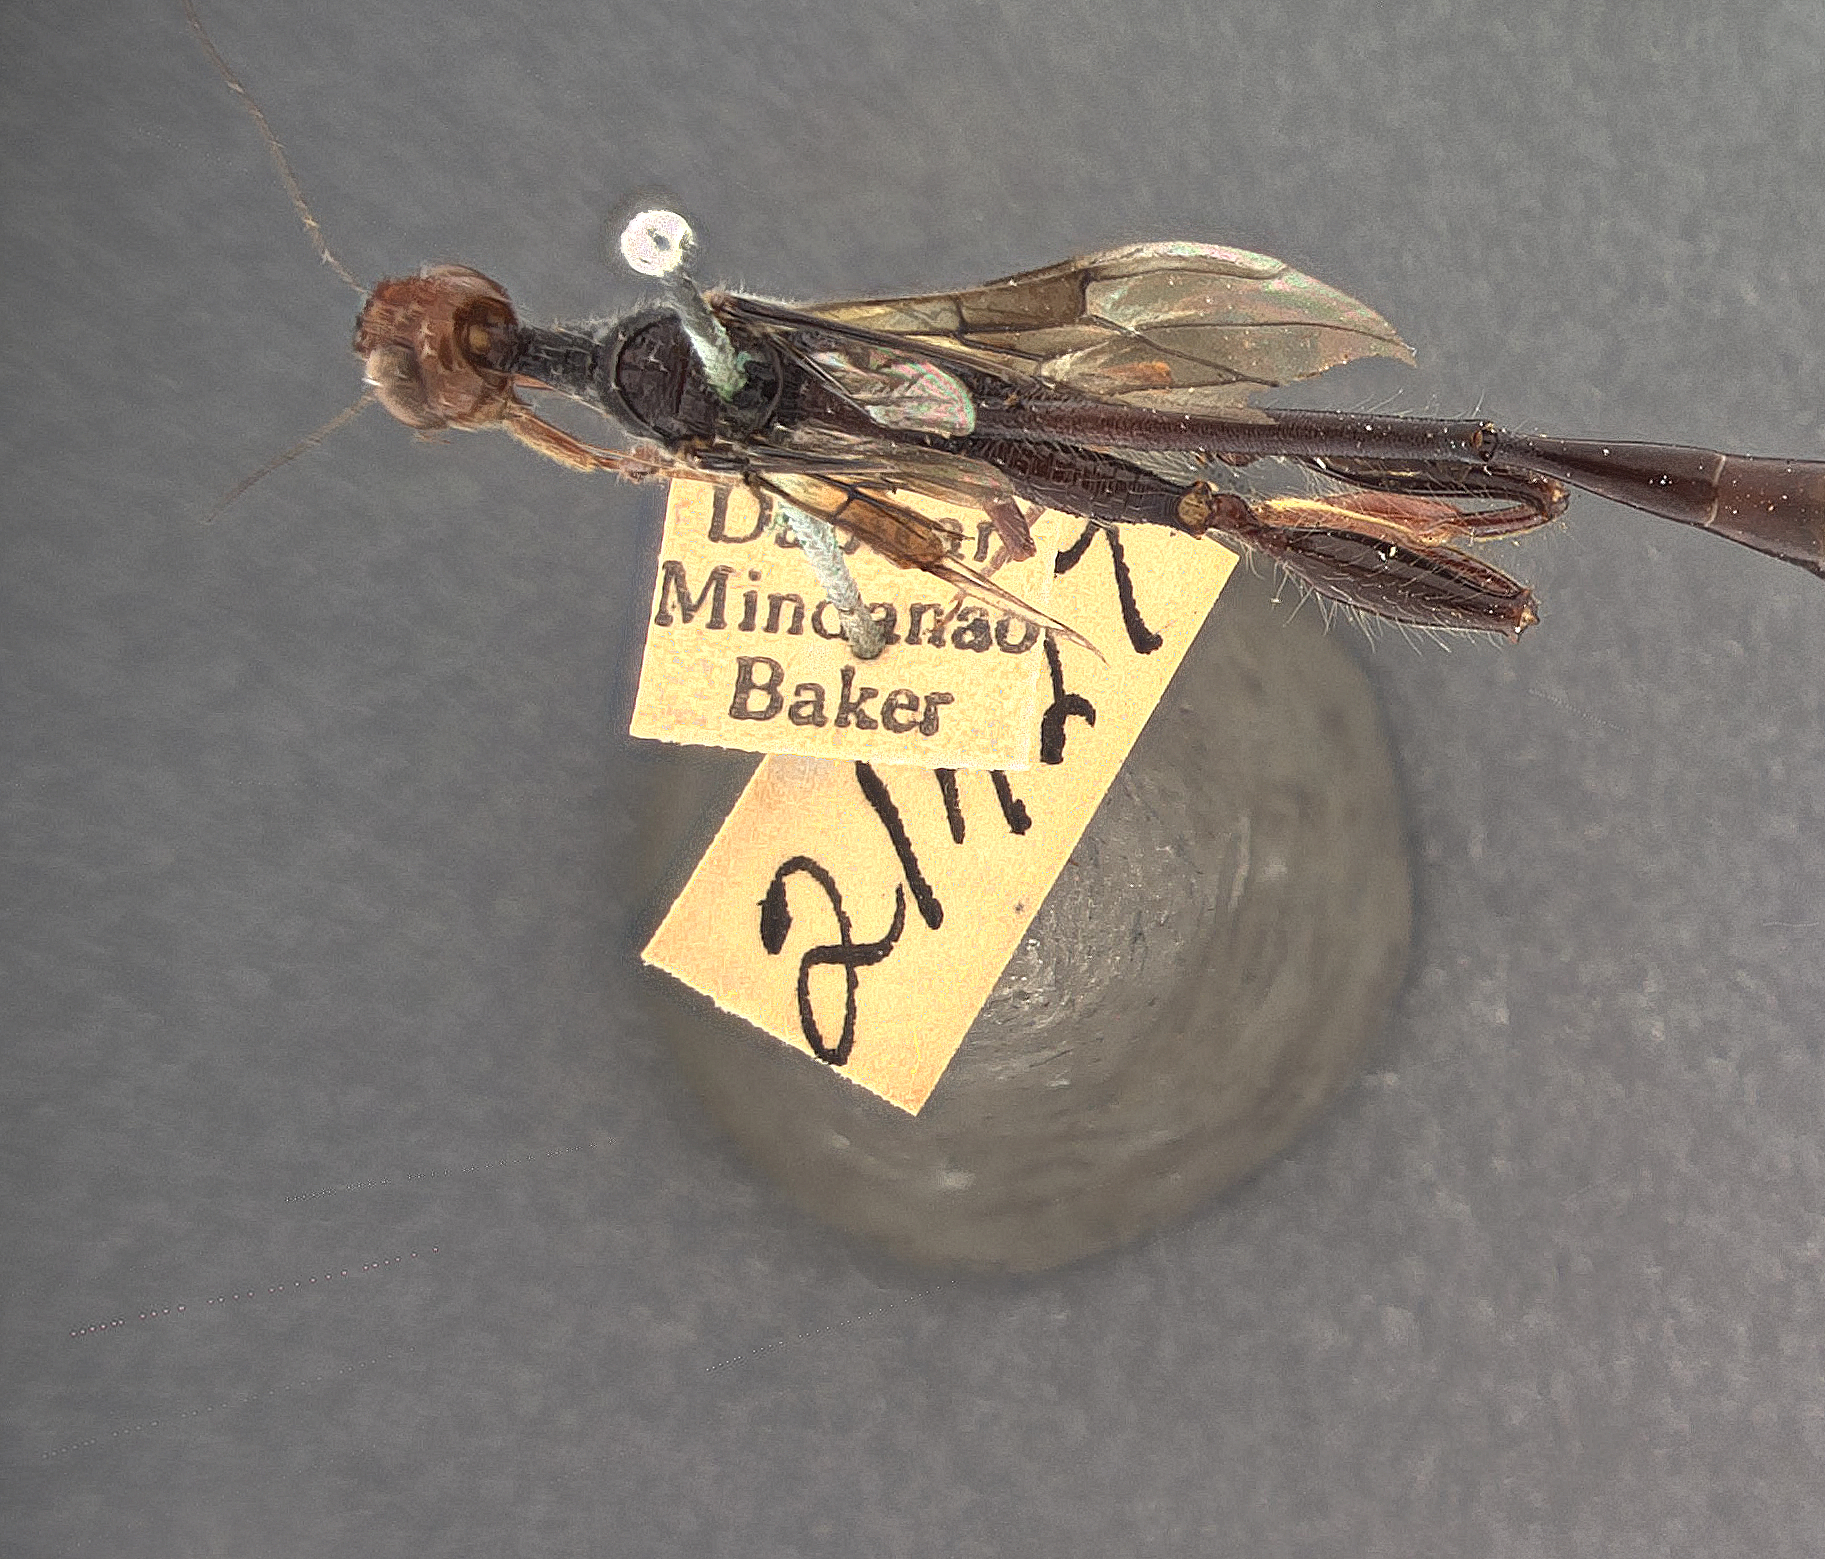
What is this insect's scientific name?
Stephanus tinctipennis
